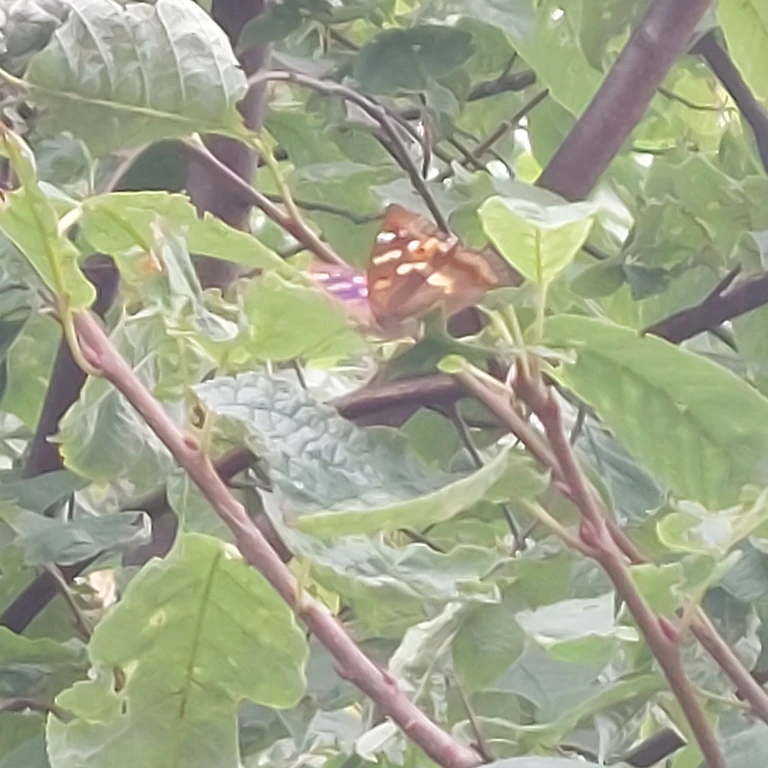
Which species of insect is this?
Apatura ilia
